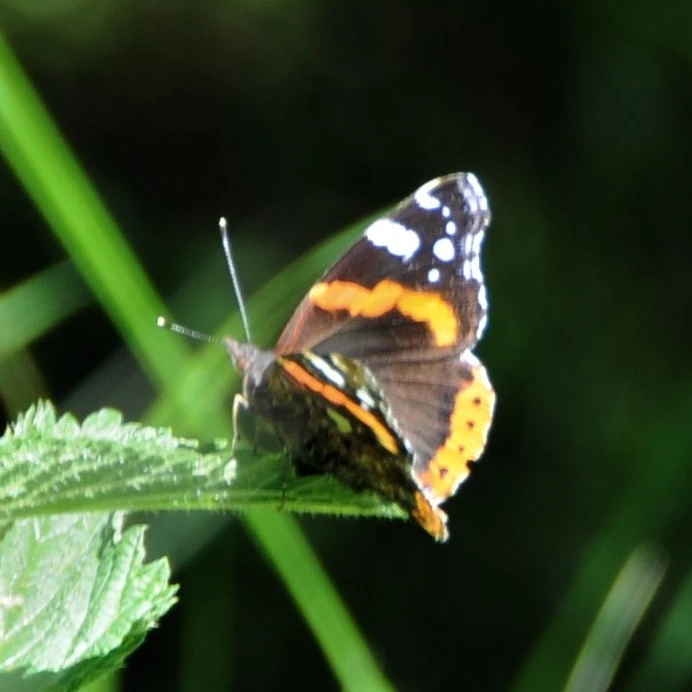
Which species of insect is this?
Vanessa atalanta
